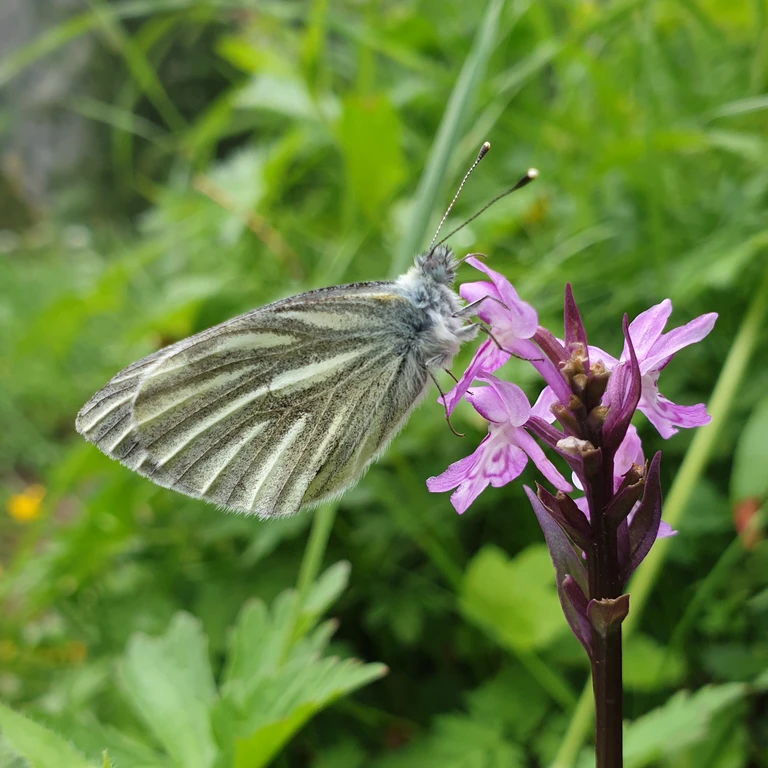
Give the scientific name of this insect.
Pieris bryoniae
